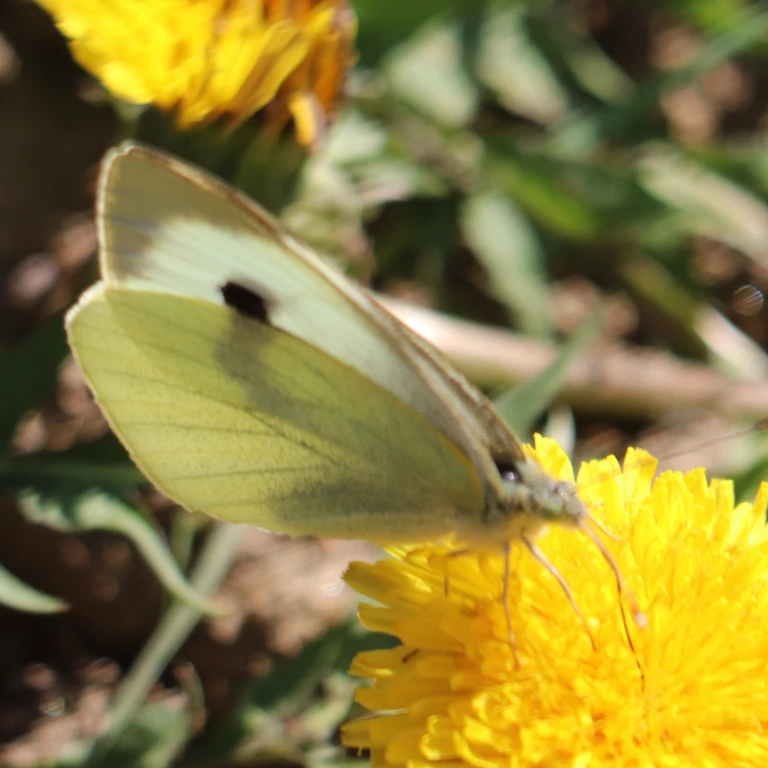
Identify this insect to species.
Pieris brassicae
